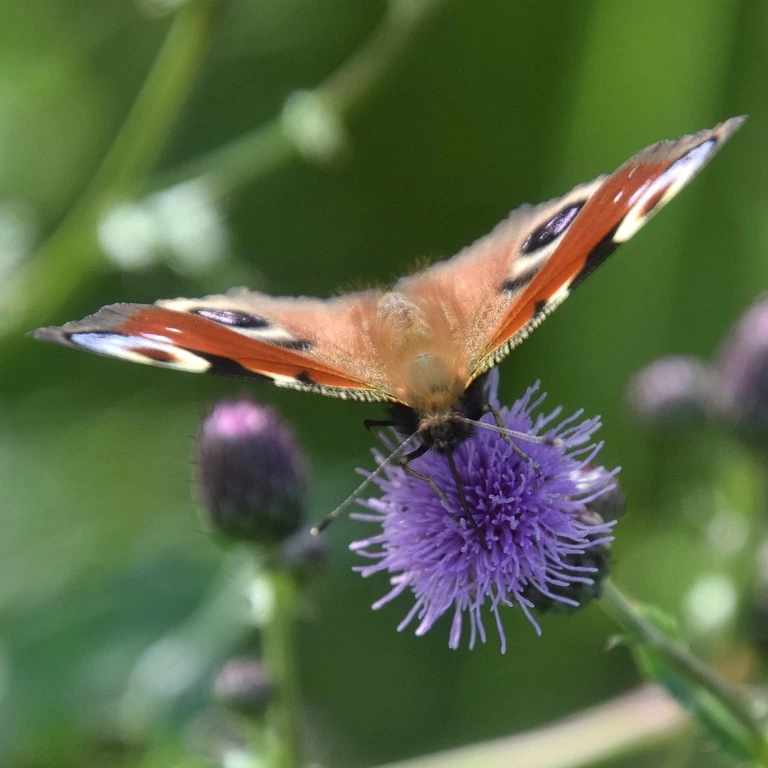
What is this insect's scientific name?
Aglais io
